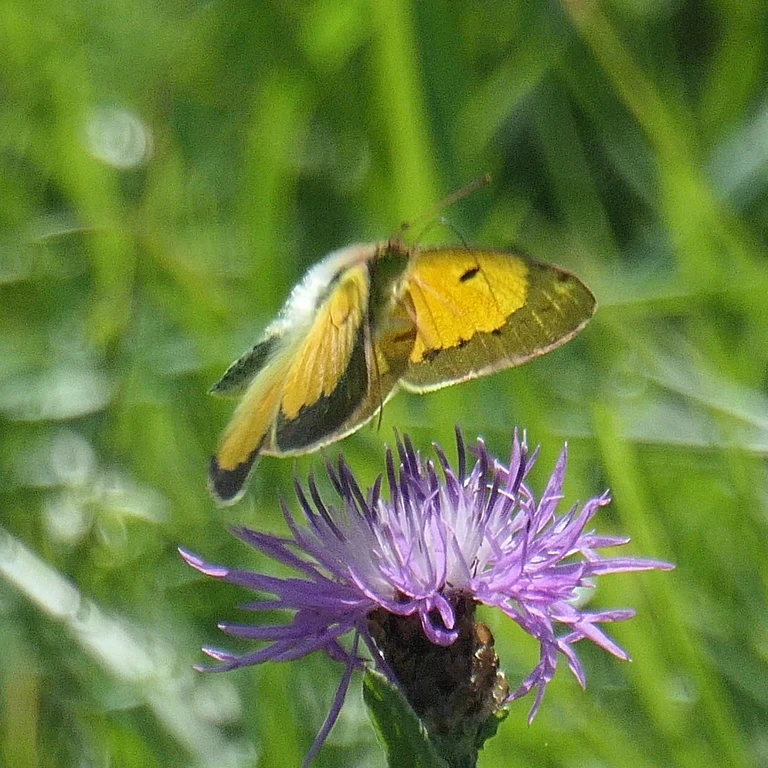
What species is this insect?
Colias croceus
